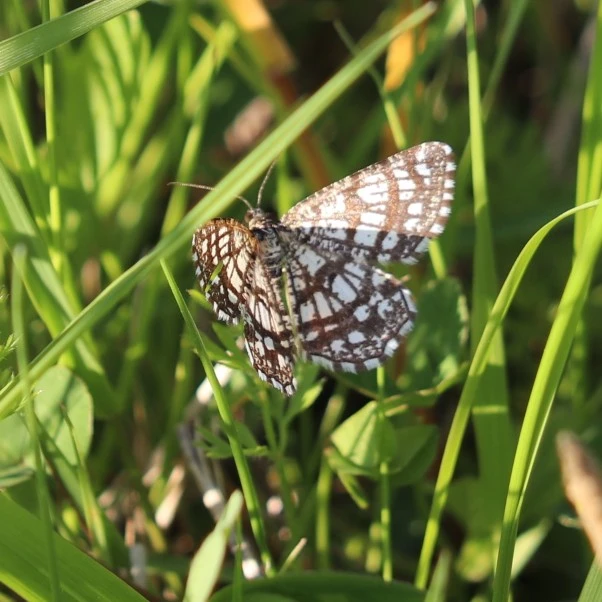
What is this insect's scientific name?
Chiasmia clathrata
